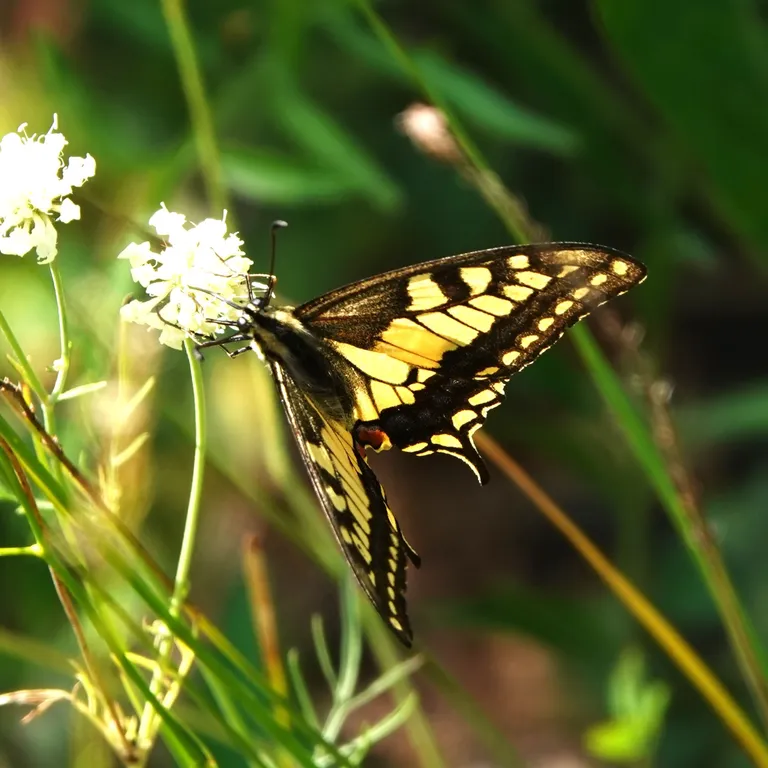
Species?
Papilio machaon
